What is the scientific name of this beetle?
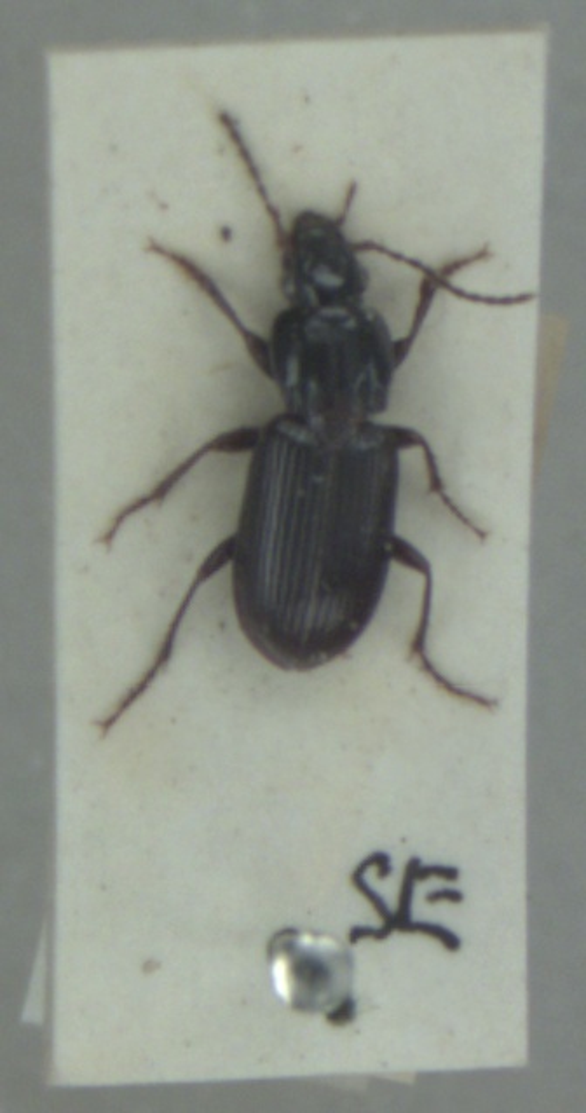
Pterostichus minor
